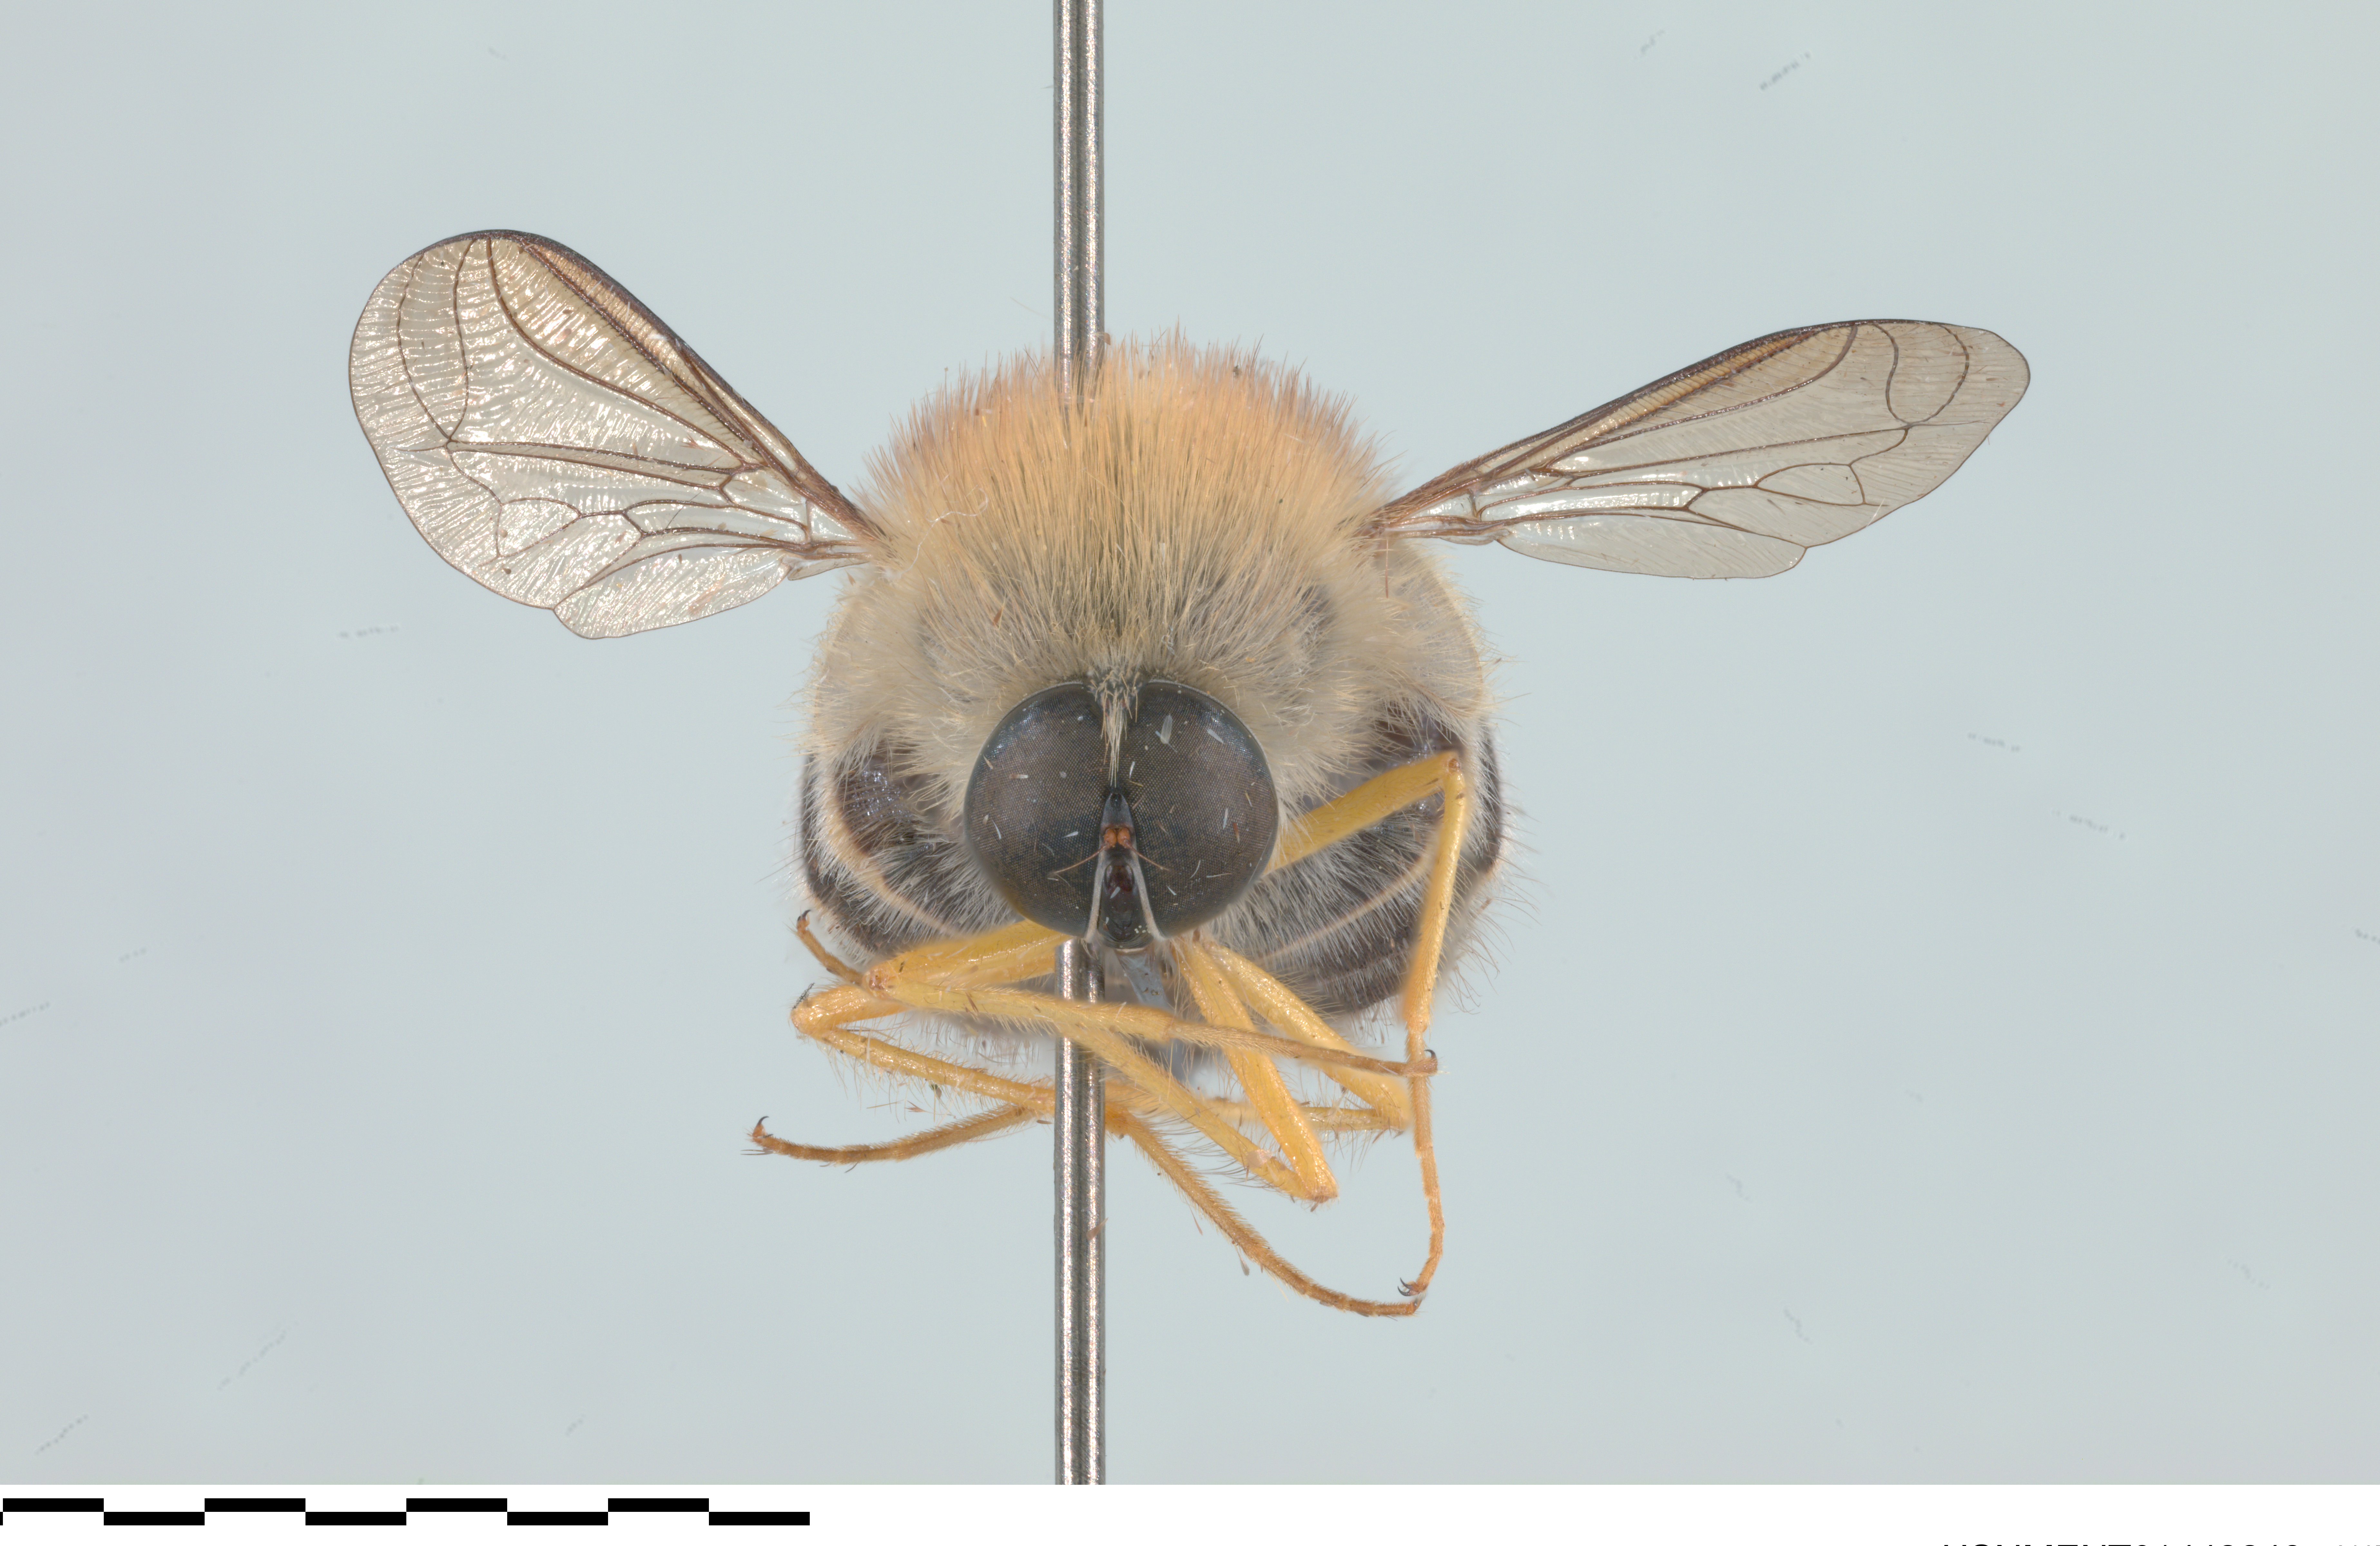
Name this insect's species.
Psilodera confusa
